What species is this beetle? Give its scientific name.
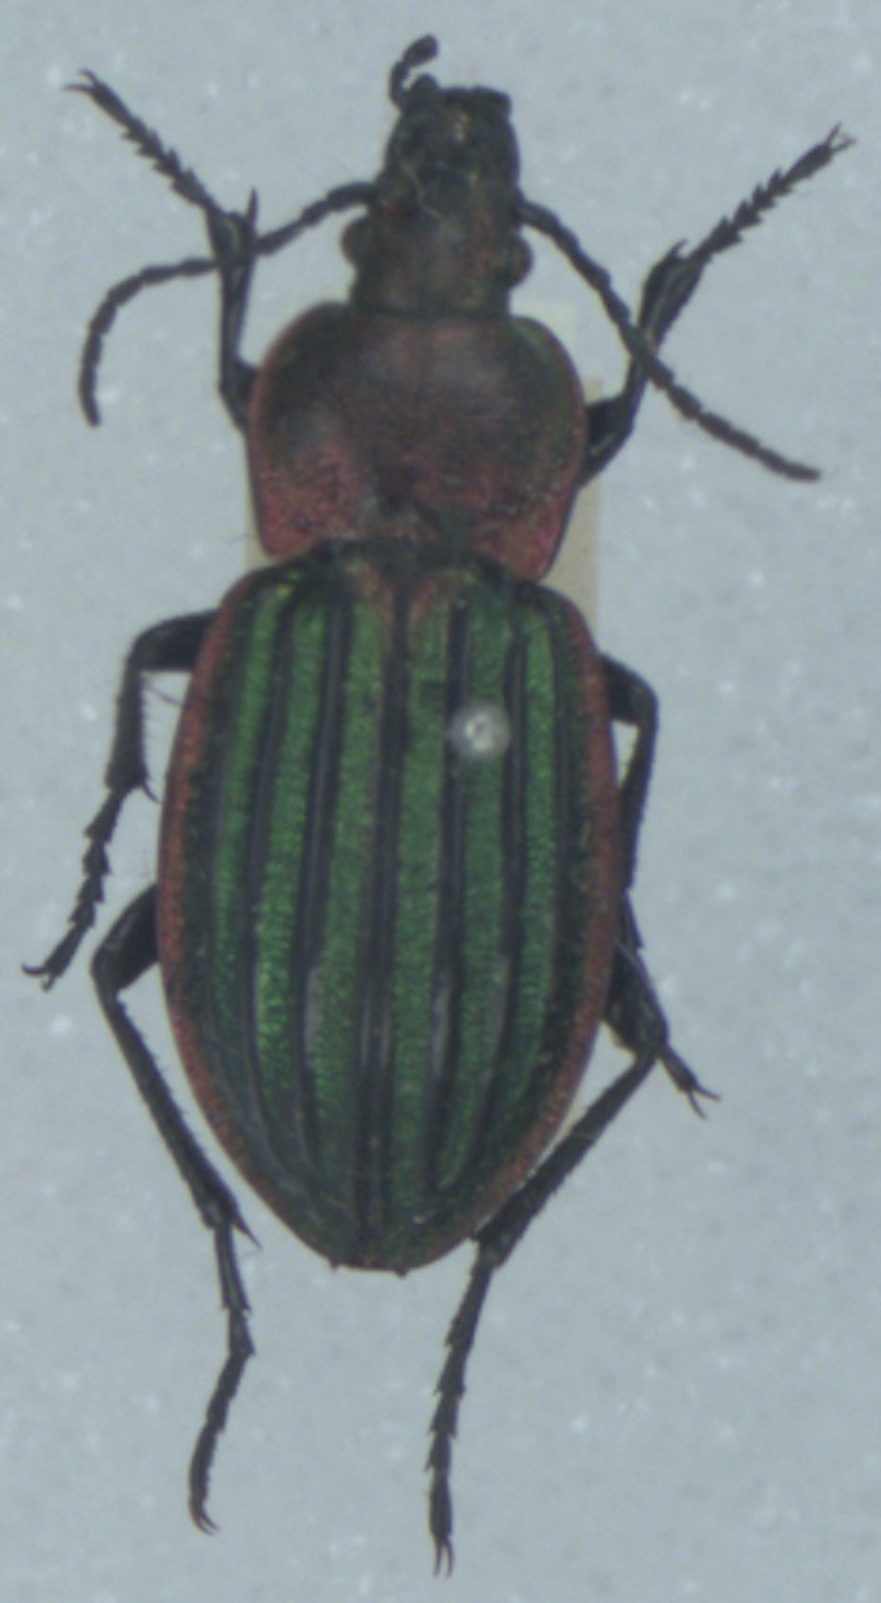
Carabus nitens
